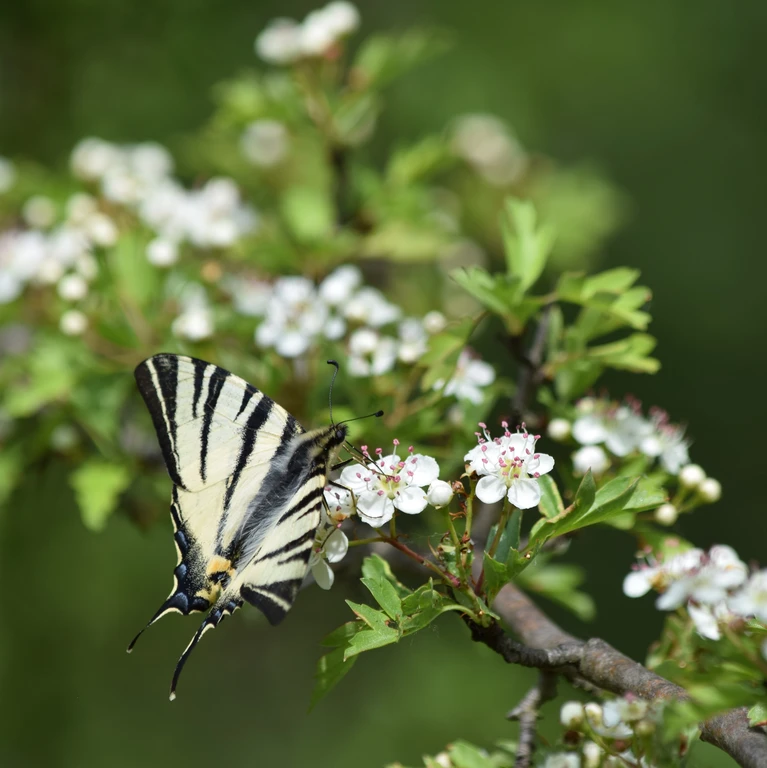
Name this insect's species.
Iphiclides podalirius
